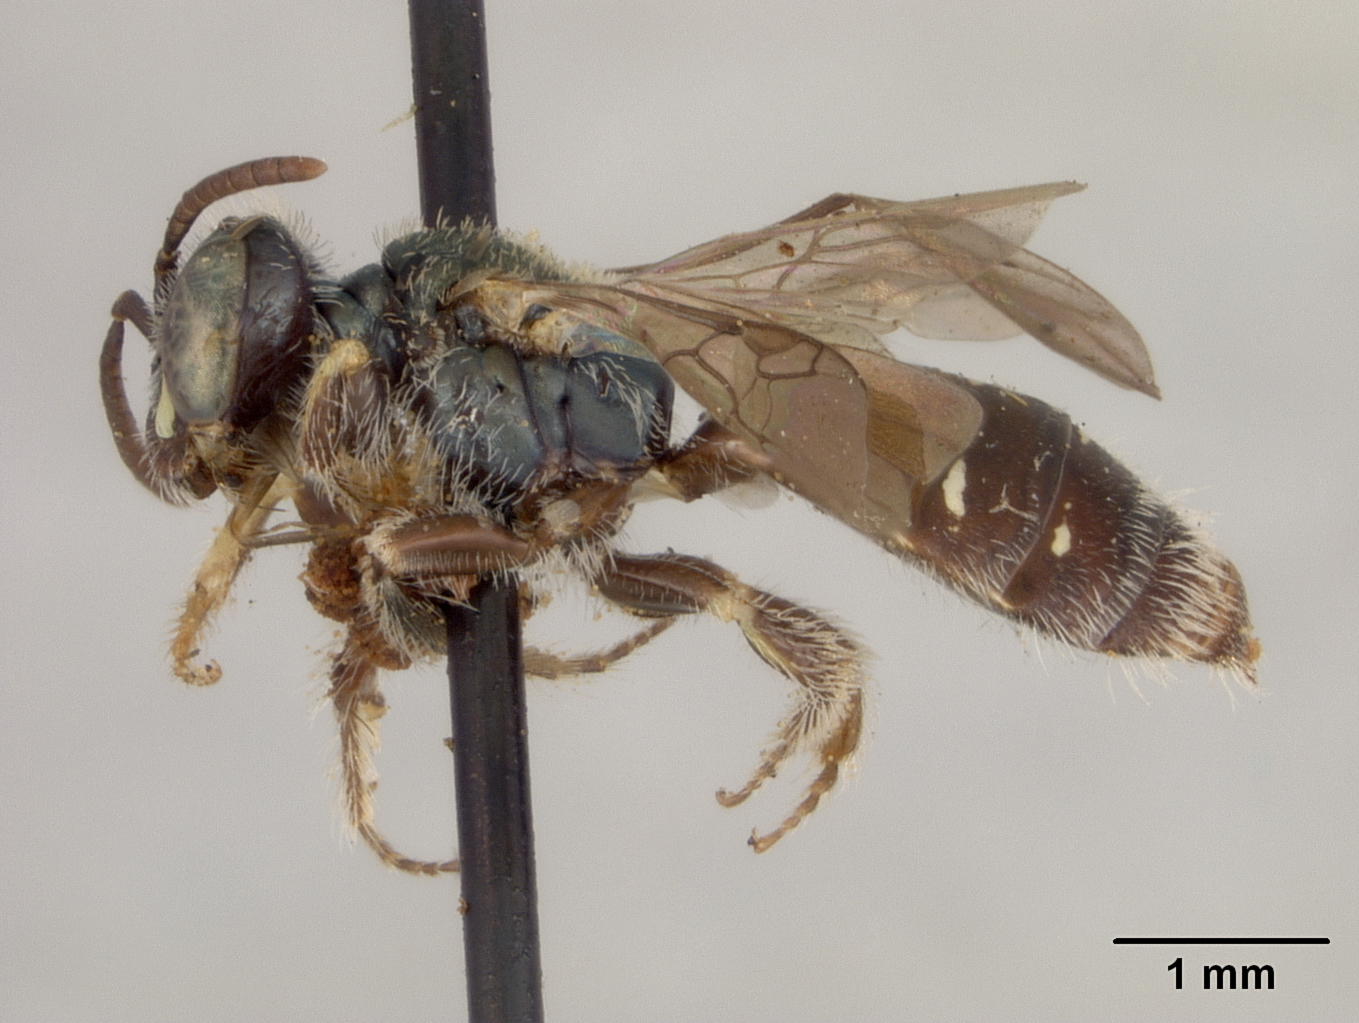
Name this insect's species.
Perdita discreta
